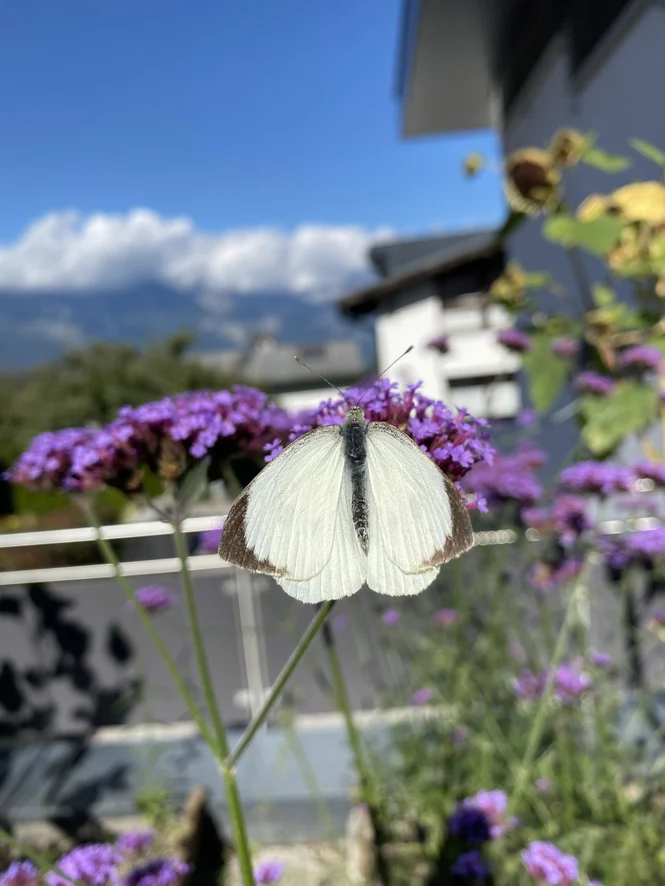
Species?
Pieris brassicae
